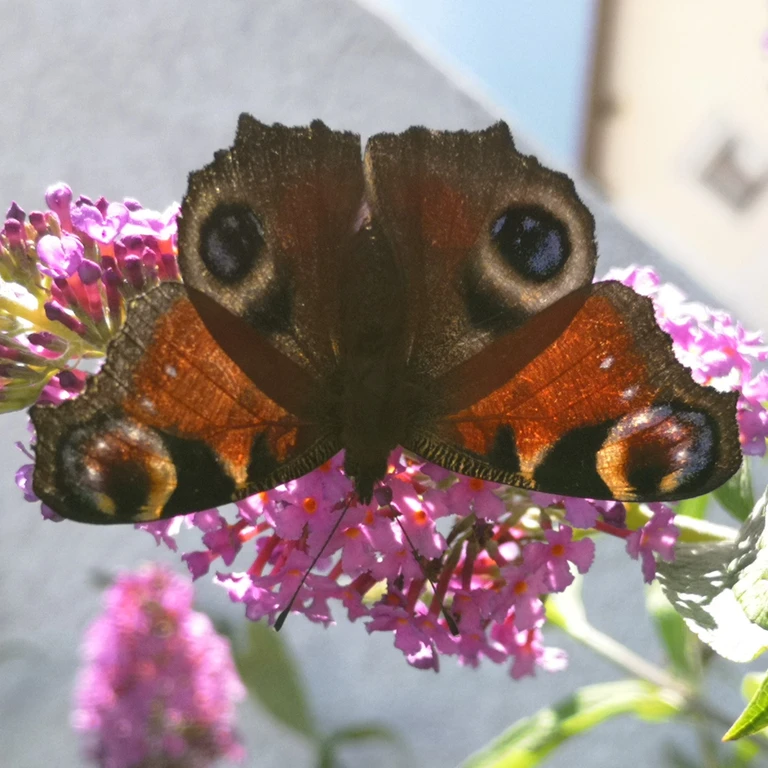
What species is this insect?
Aglais io
